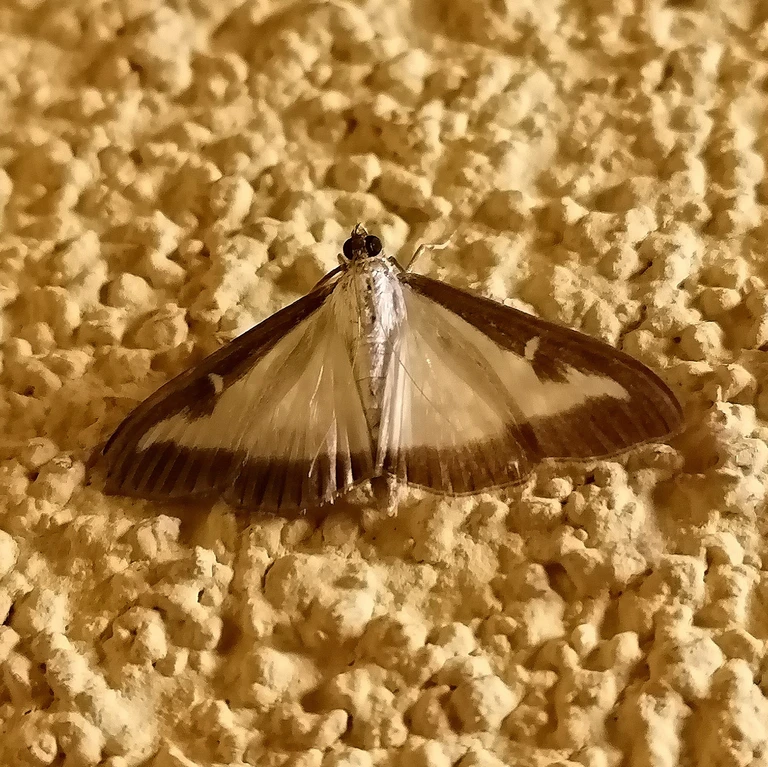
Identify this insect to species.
Cydalima perspectalis
